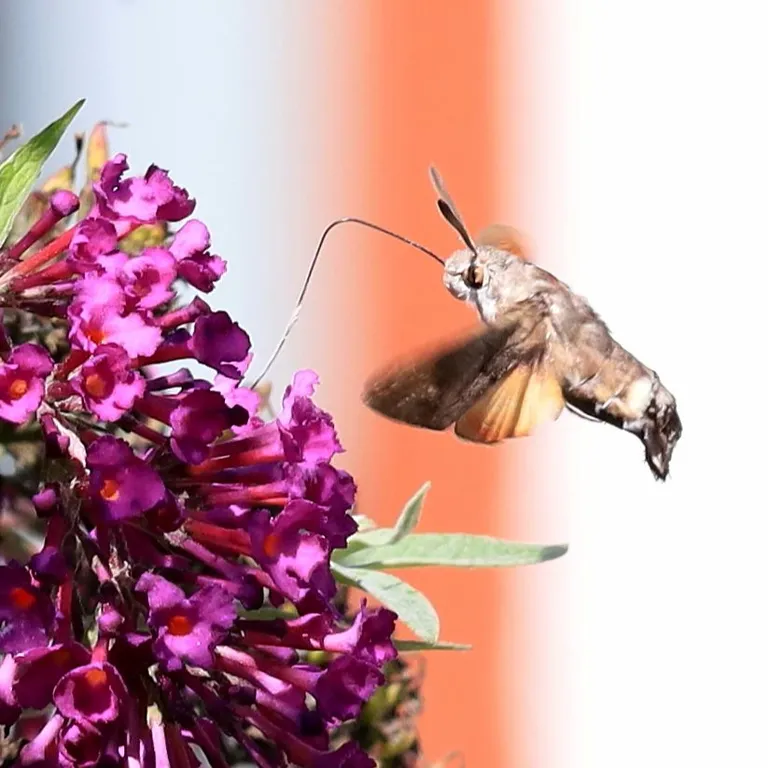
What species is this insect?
Macroglossum stellatarum
